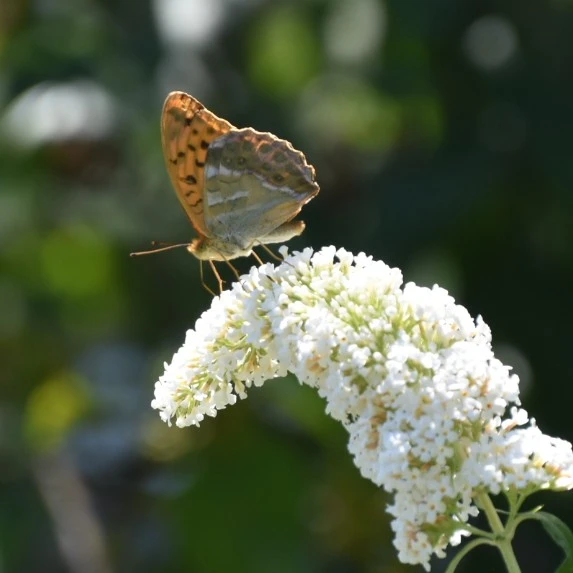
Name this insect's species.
Argynnis paphia
